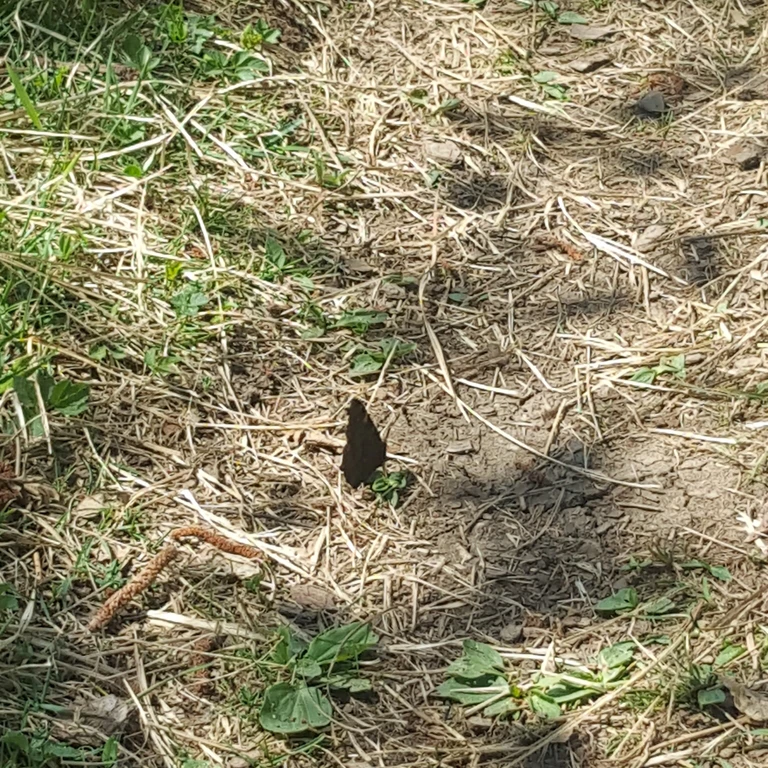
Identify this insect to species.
Aglais io
